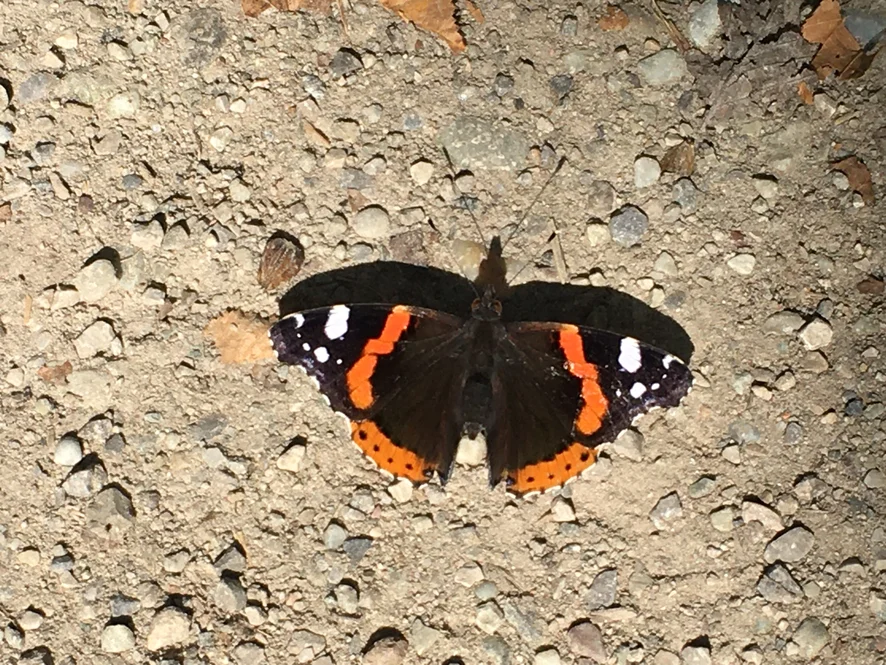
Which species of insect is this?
Vanessa atalanta
